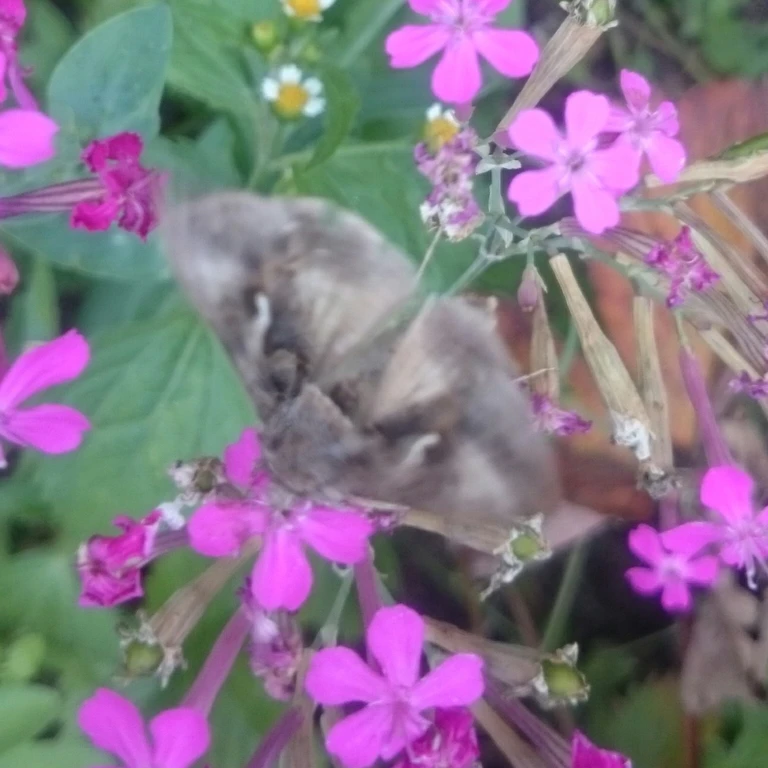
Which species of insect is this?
Autographa gamma
